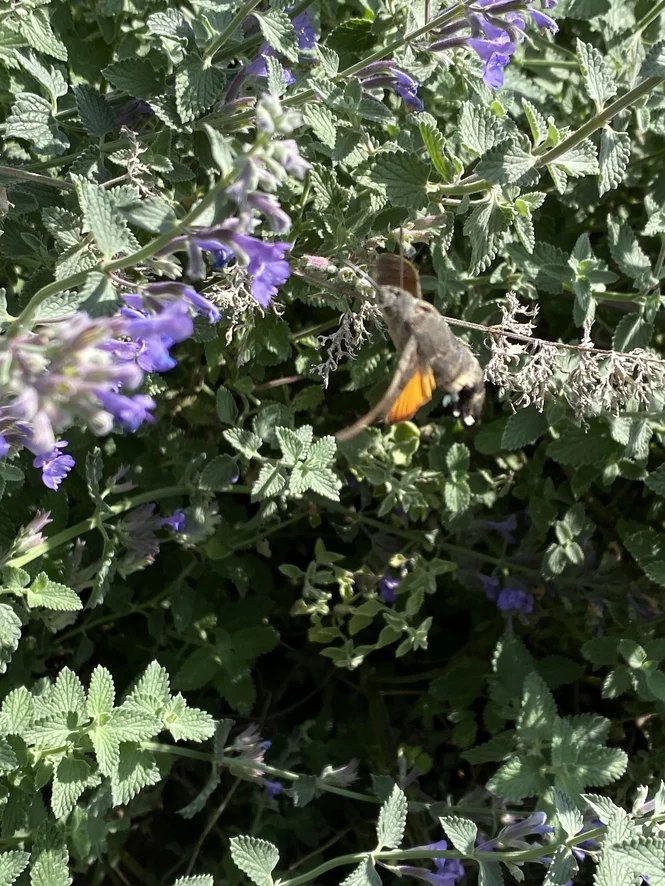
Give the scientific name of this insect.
Macroglossum stellatarum
